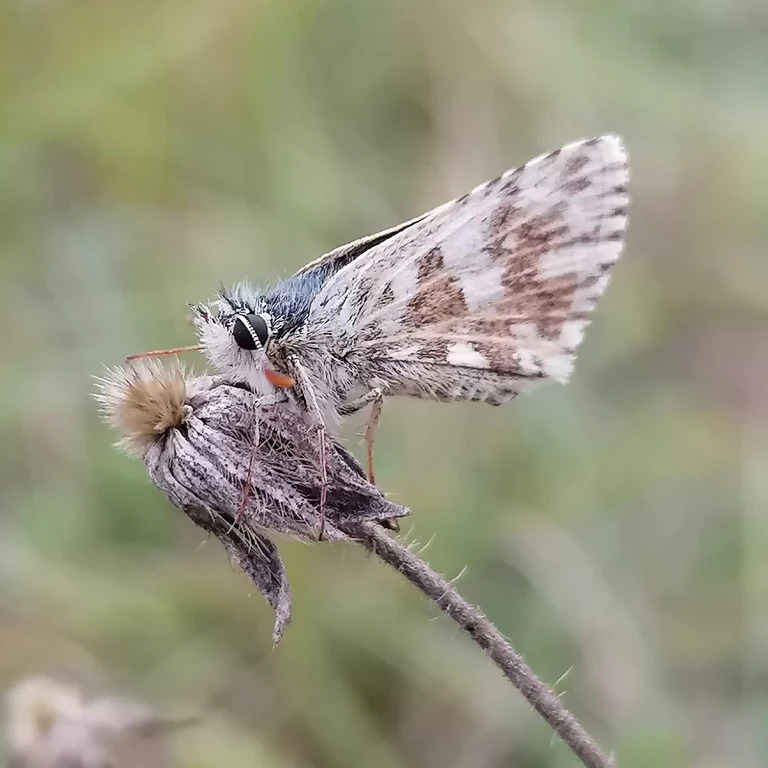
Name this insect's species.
Pyrgus armoricanus
